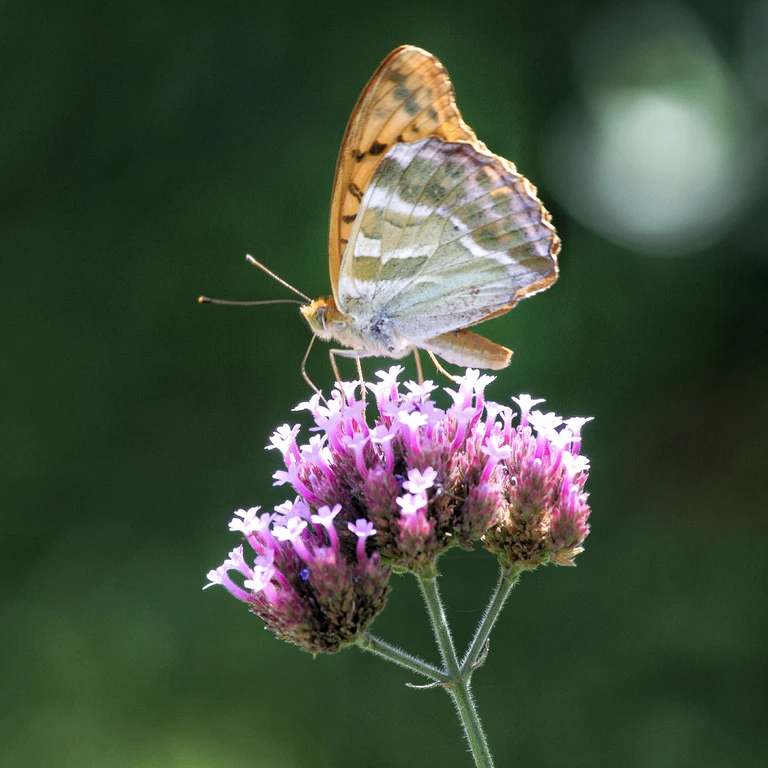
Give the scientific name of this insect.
Argynnis paphia
